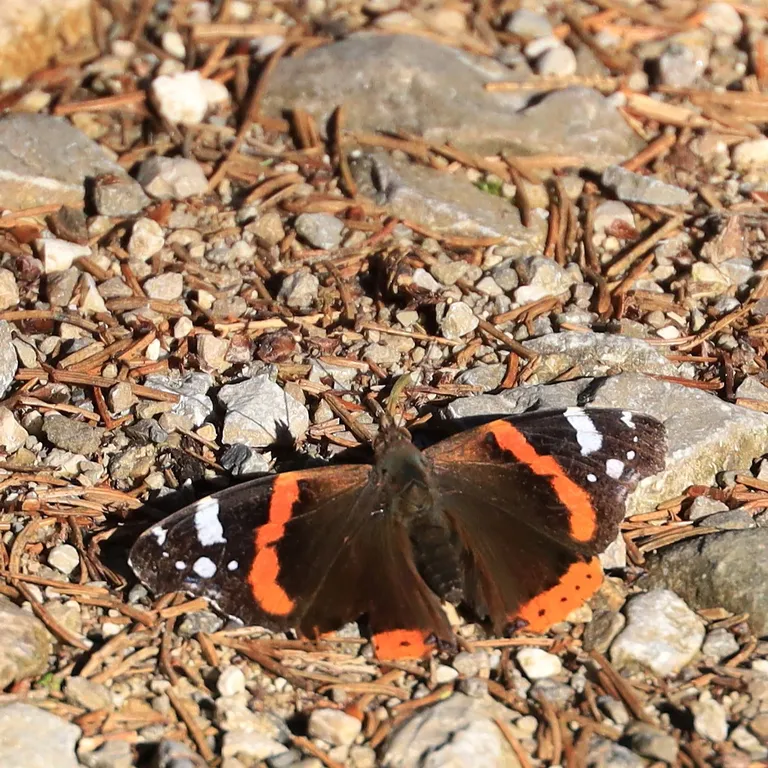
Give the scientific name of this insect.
Vanessa atalanta
